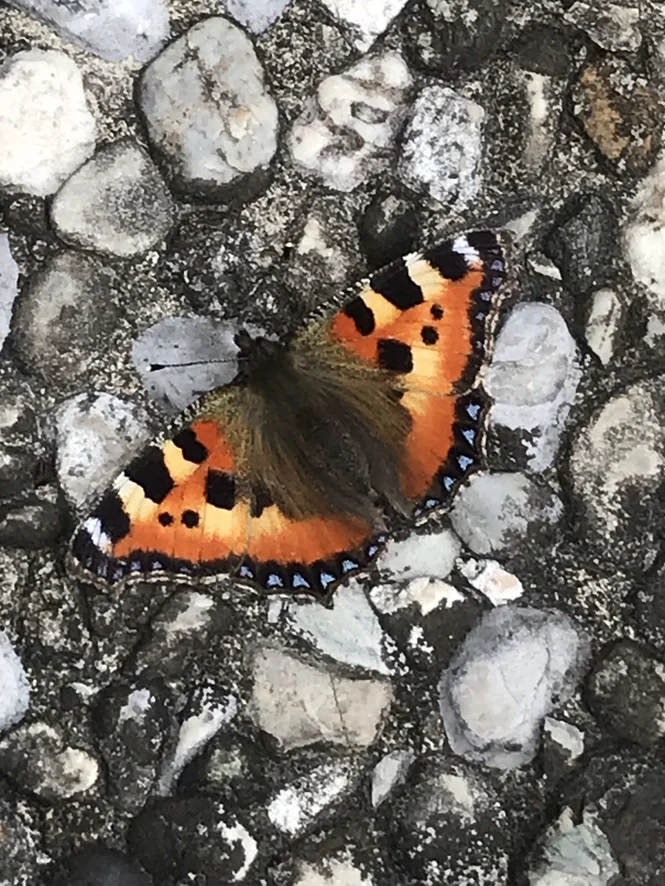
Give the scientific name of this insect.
Aglais urticae
